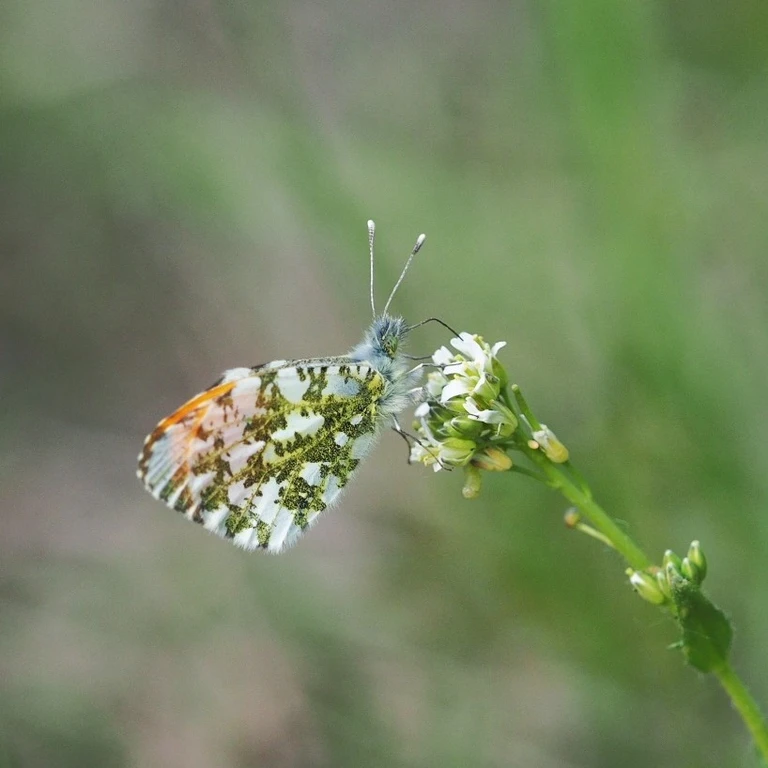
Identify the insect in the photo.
Anthocharis cardamines
